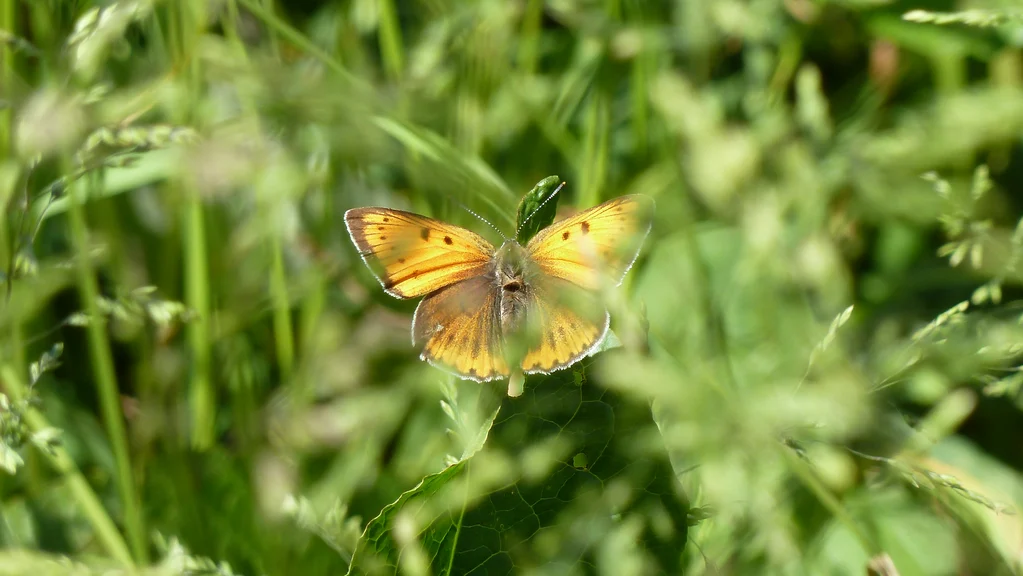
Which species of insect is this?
Lycaena dispar
